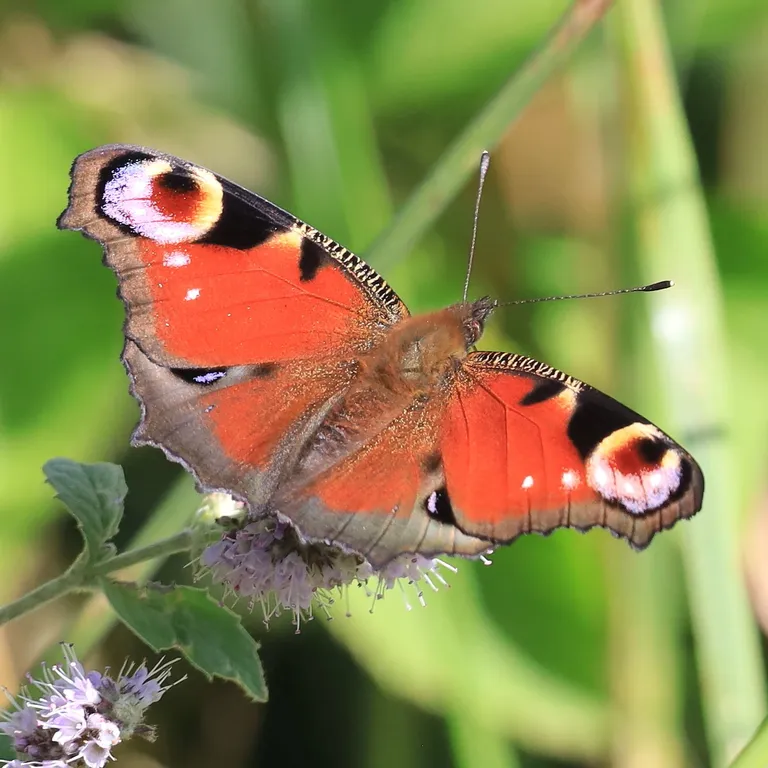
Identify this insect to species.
Aglais io
